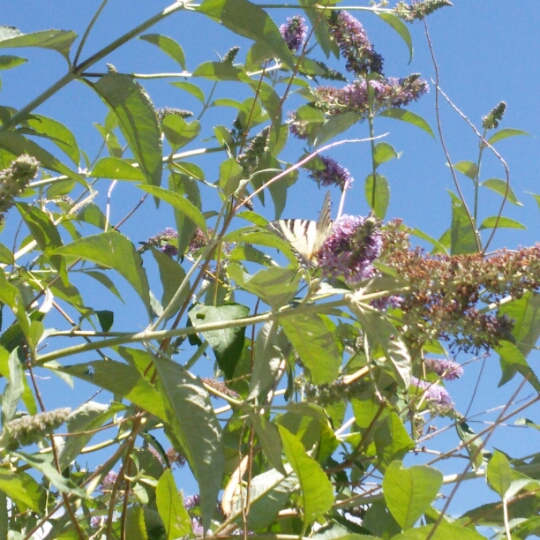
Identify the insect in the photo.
Iphiclides podalirius
